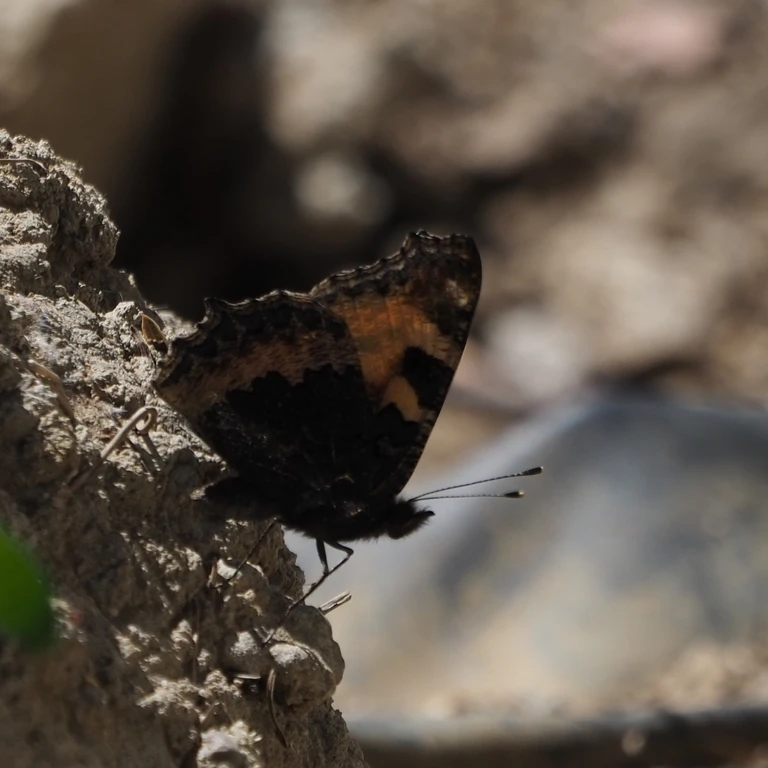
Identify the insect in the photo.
Aglais urticae
